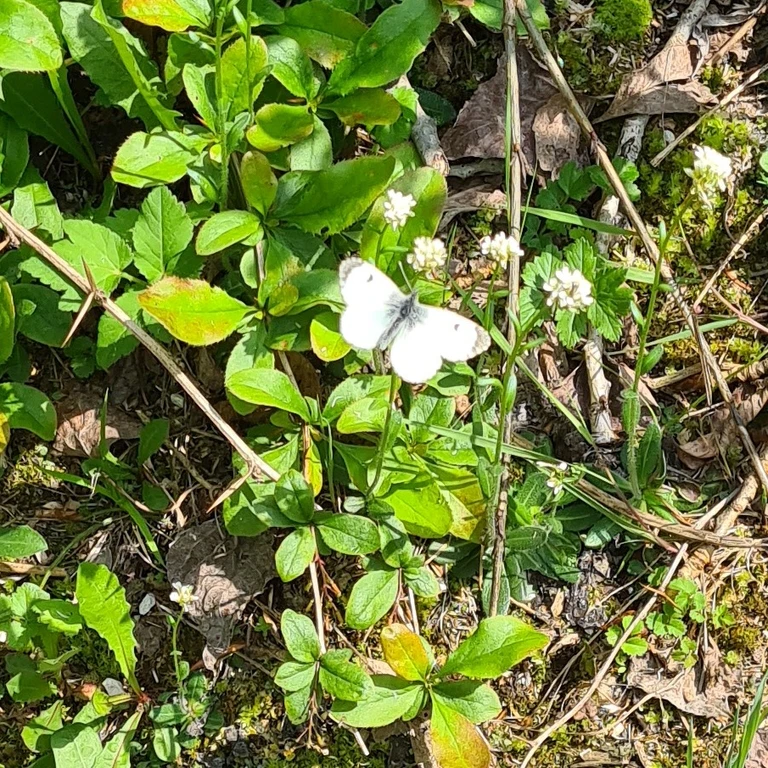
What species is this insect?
Anthocharis cardamines
